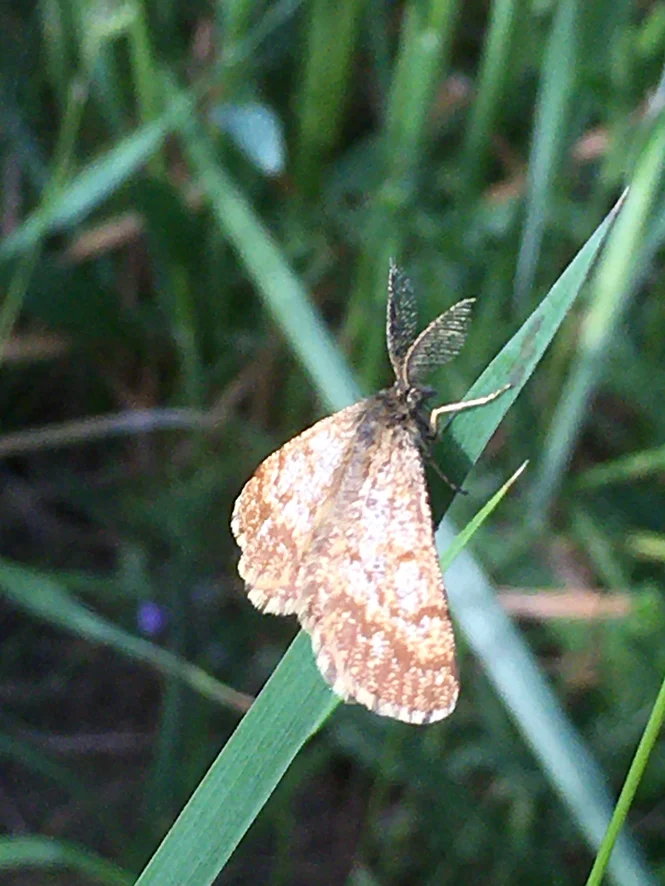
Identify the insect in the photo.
Ematurga atomaria
